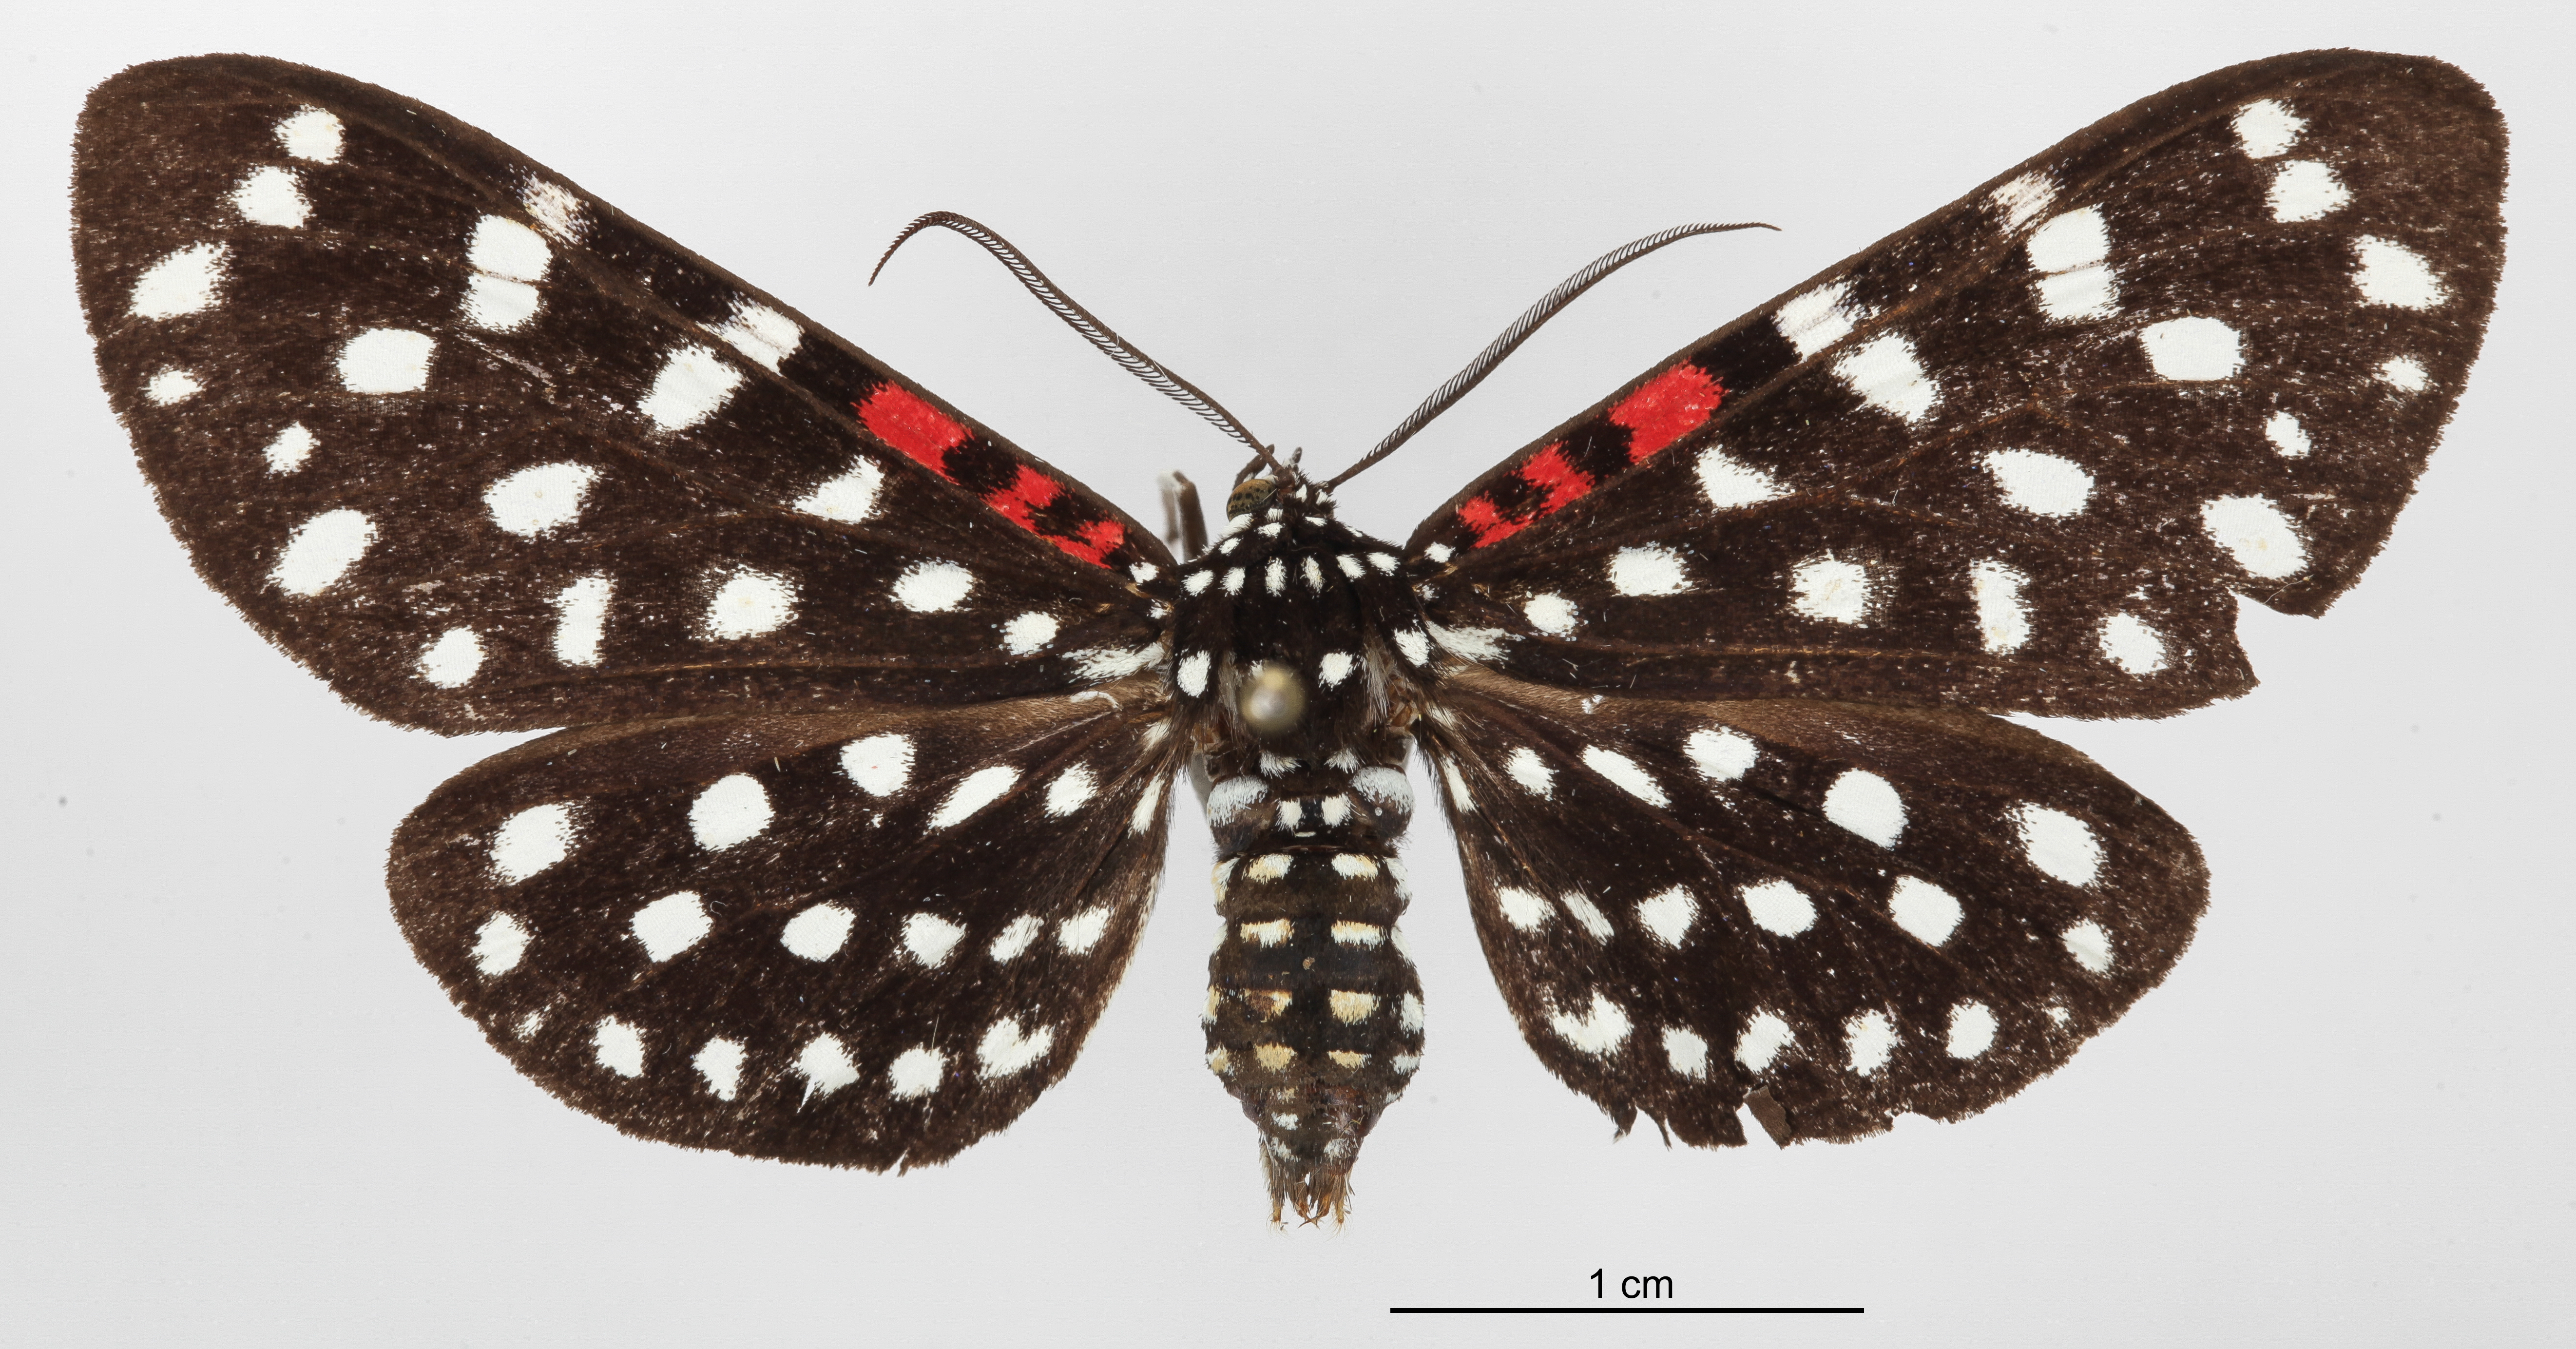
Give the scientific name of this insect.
Composia credula
